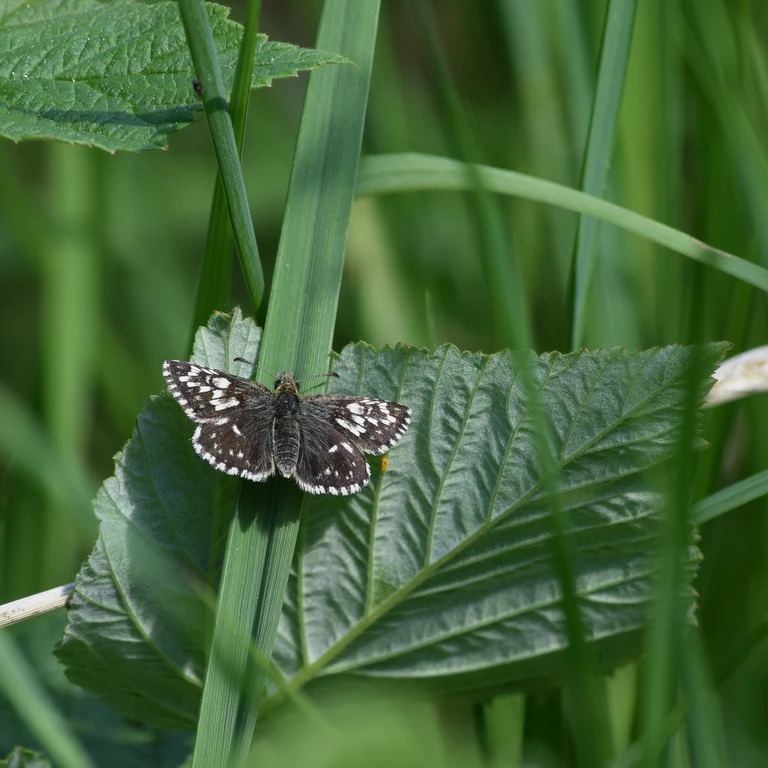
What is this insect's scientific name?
Pyrgus malvae
